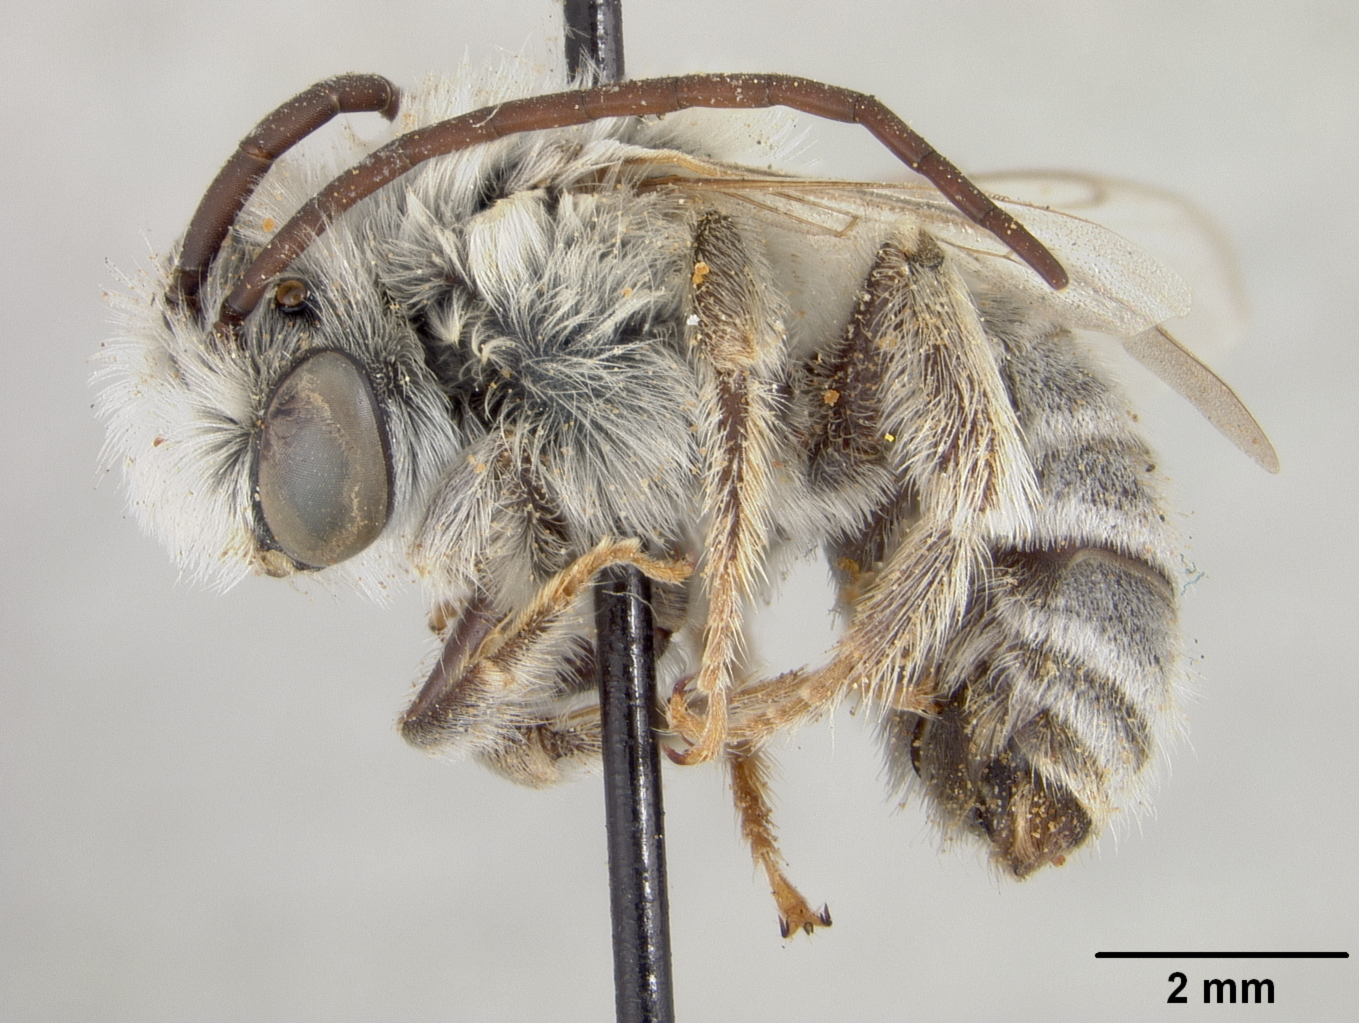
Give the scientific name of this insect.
Xenoglossodes helianthorum
